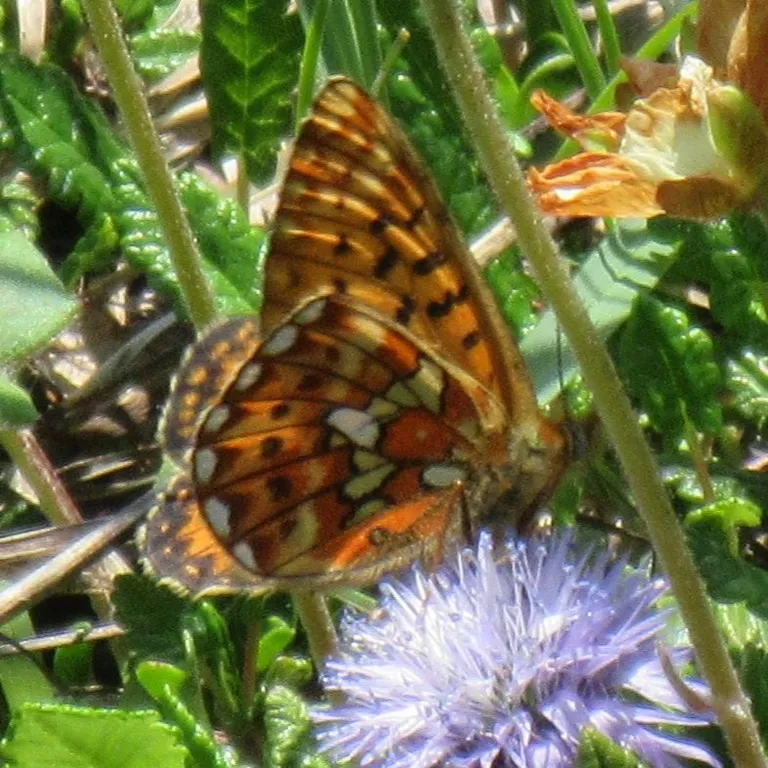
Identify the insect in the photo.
Boloria euphrosyne (also Clossiana euphrosyne)
